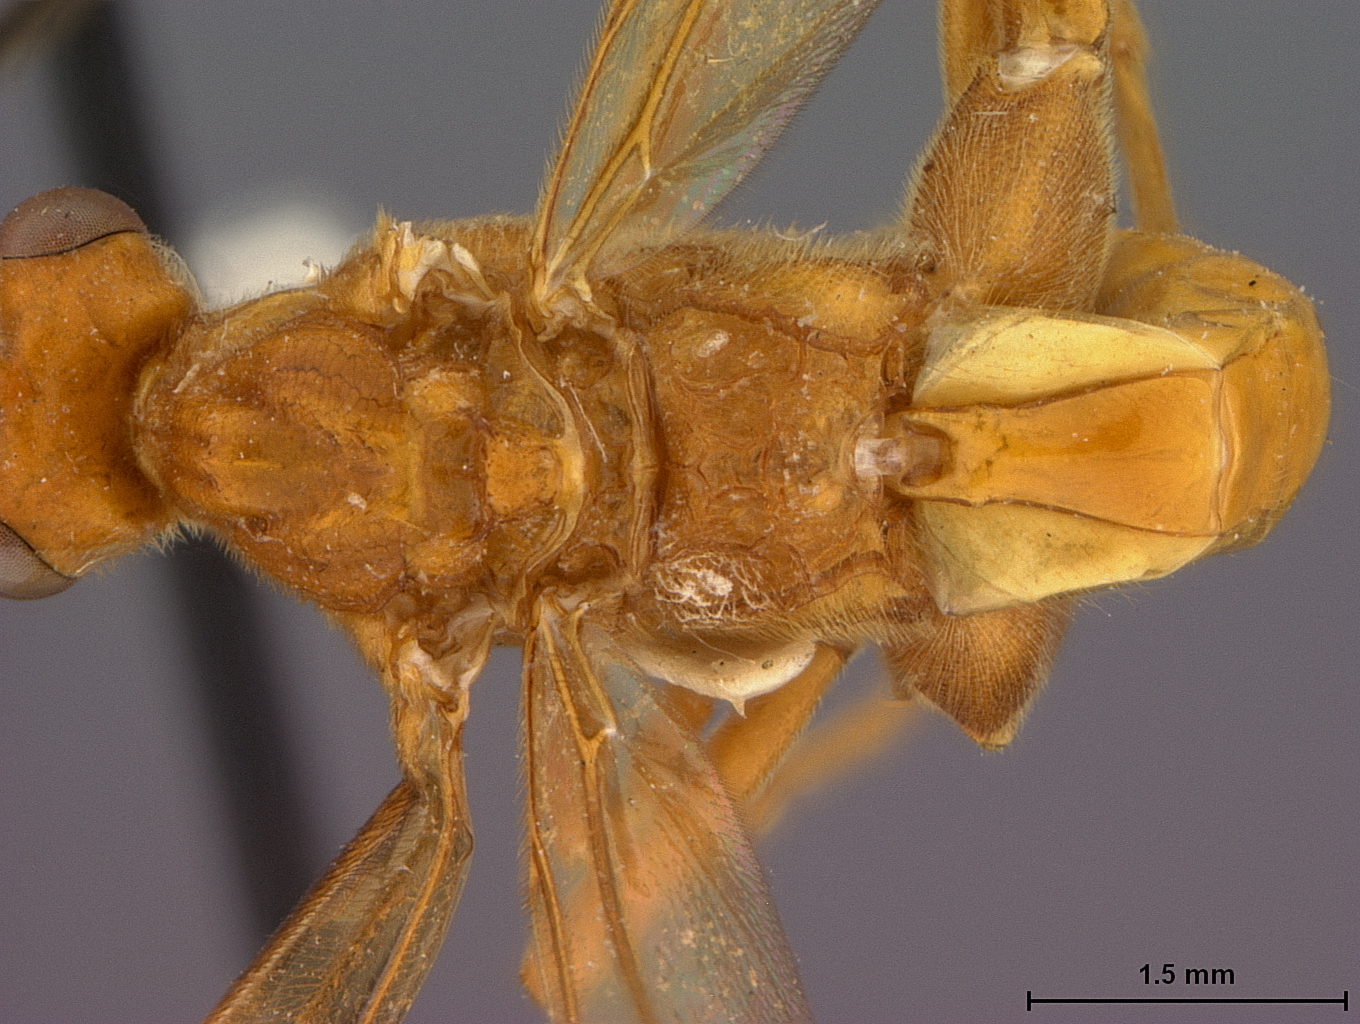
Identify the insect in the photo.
Euagathis varuni
